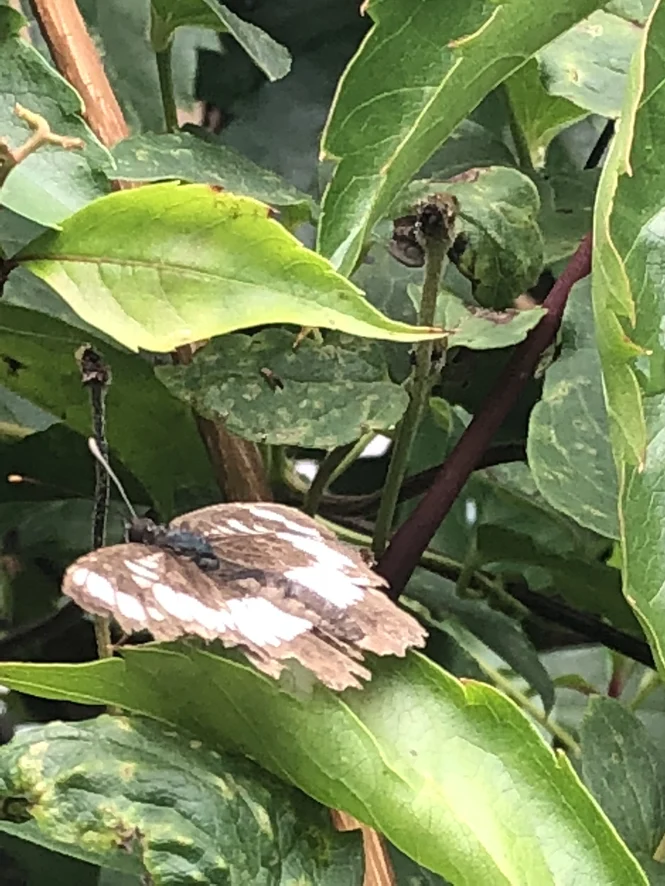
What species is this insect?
Neptis rivularis
